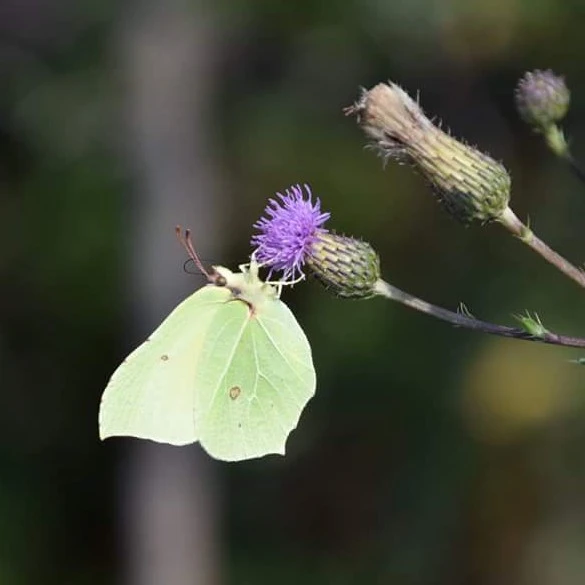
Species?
Gonepteryx rhamni
